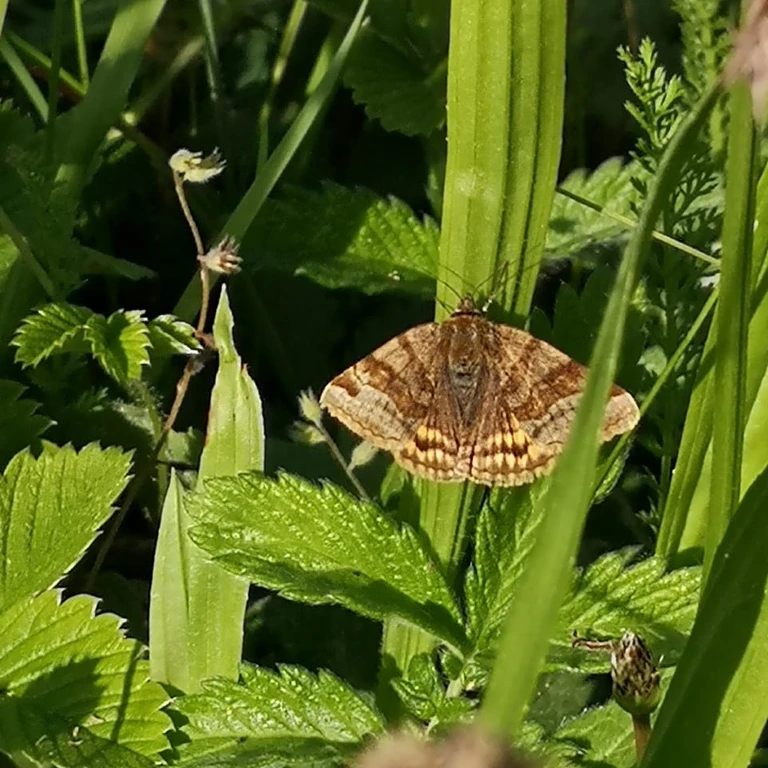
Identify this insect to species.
Euclidia glyphica
